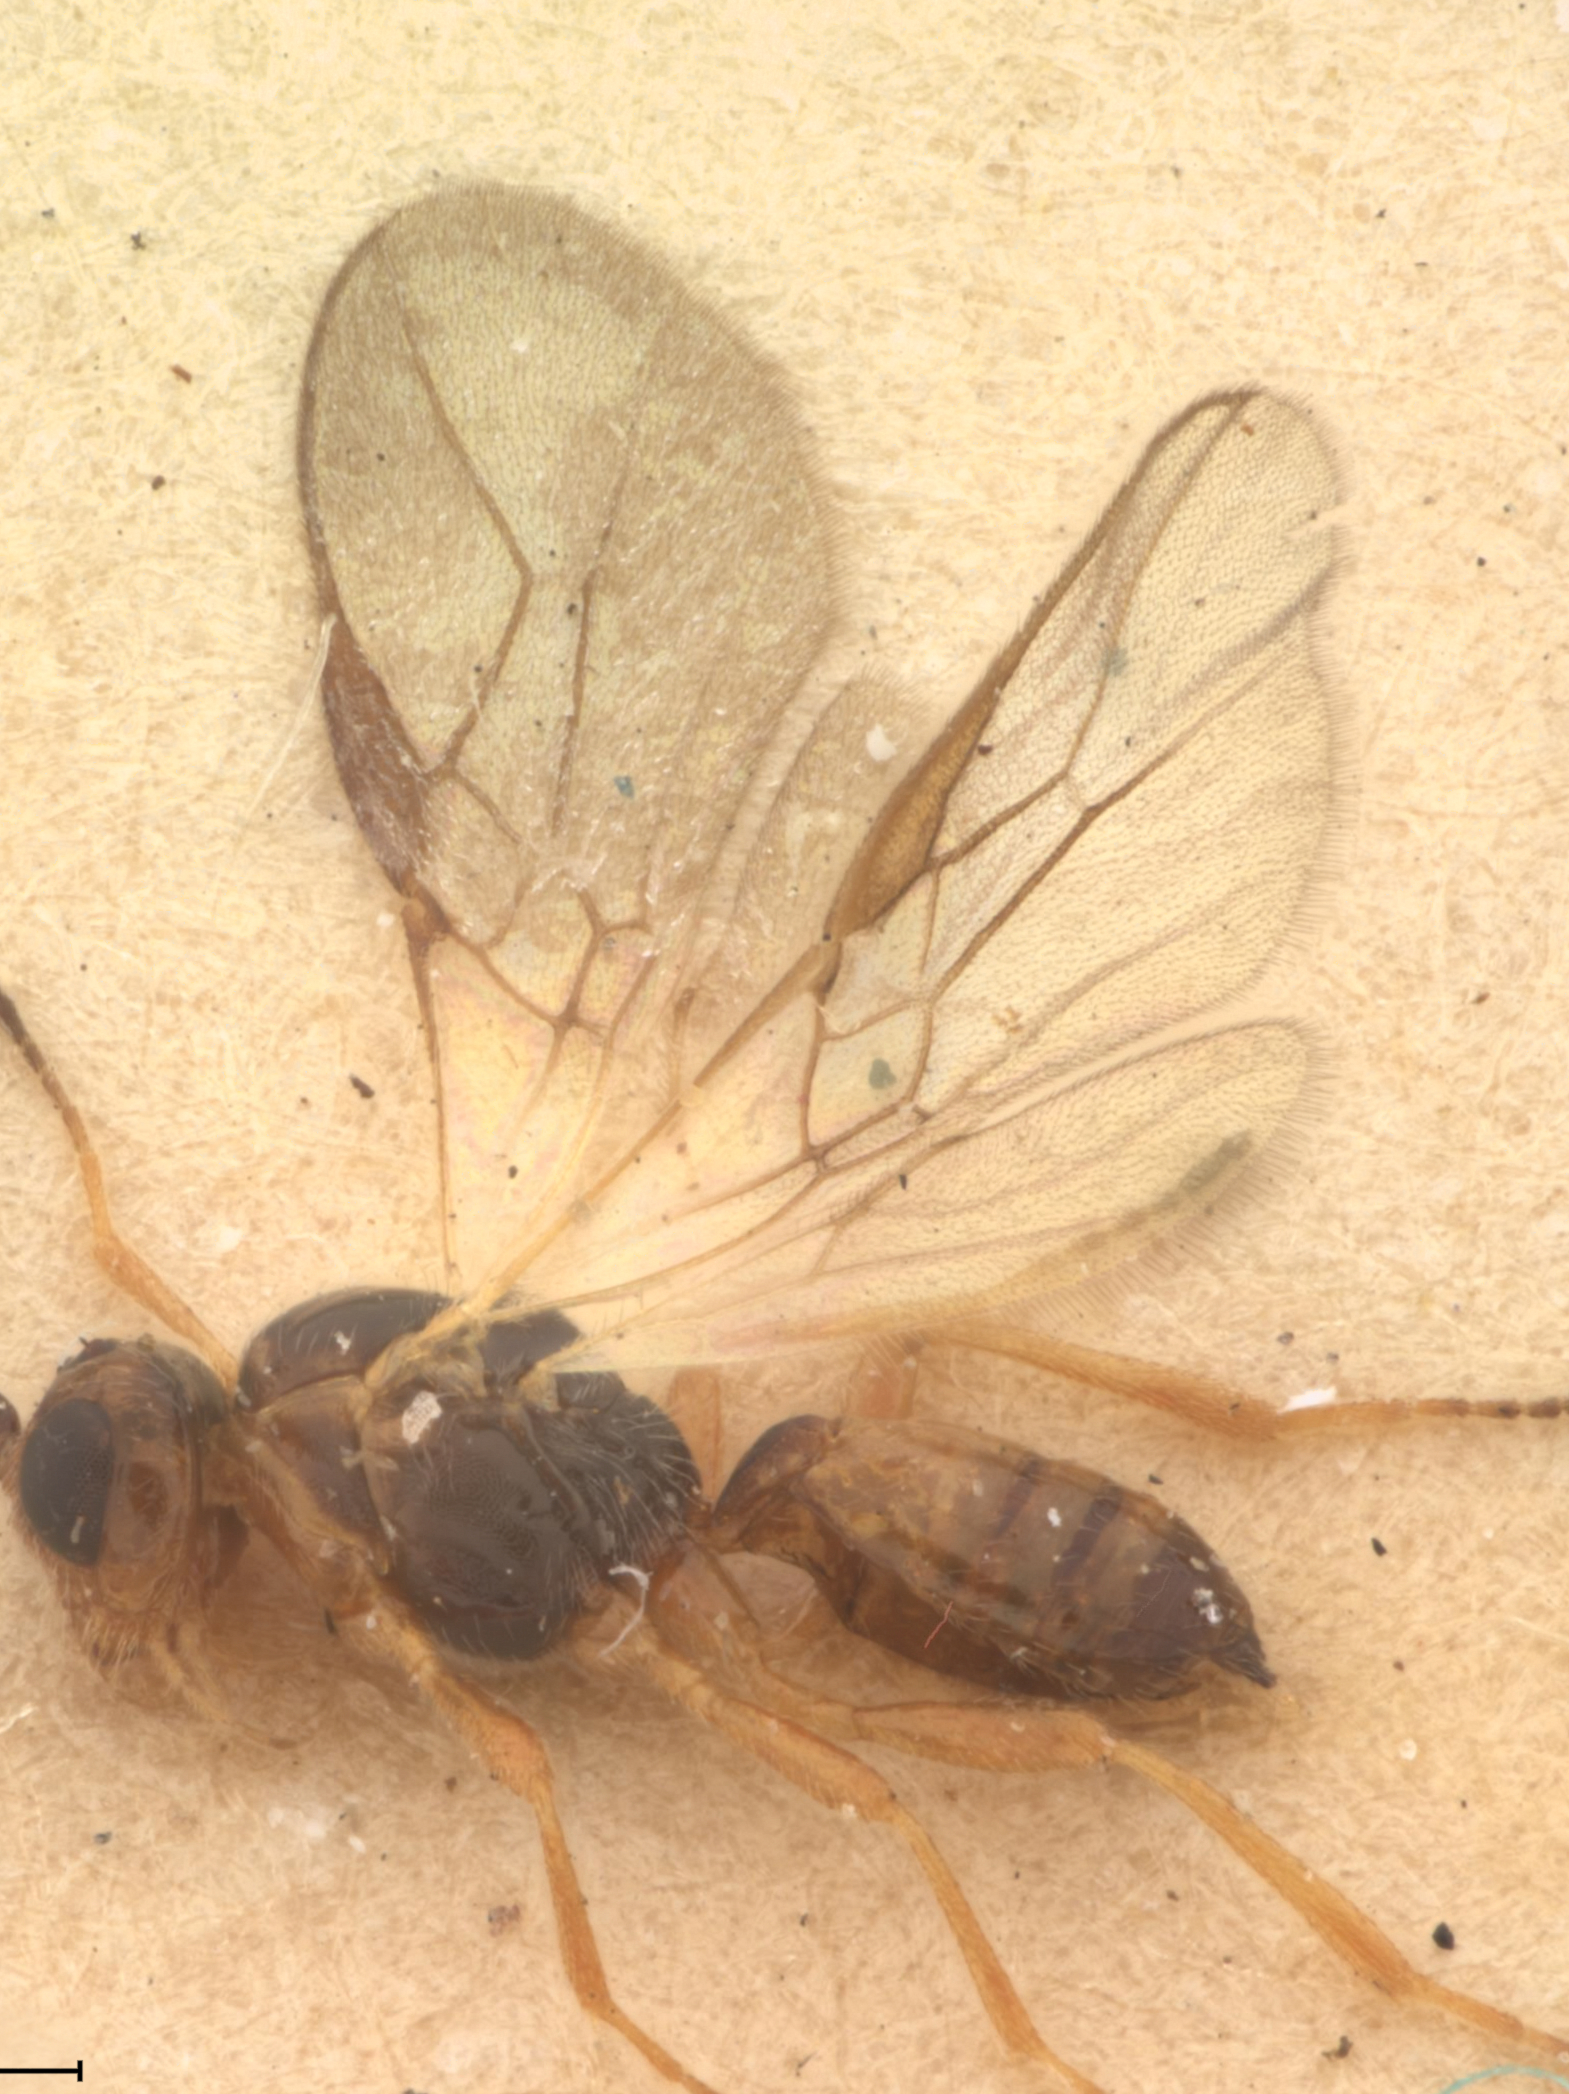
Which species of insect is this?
Opius decoratus
